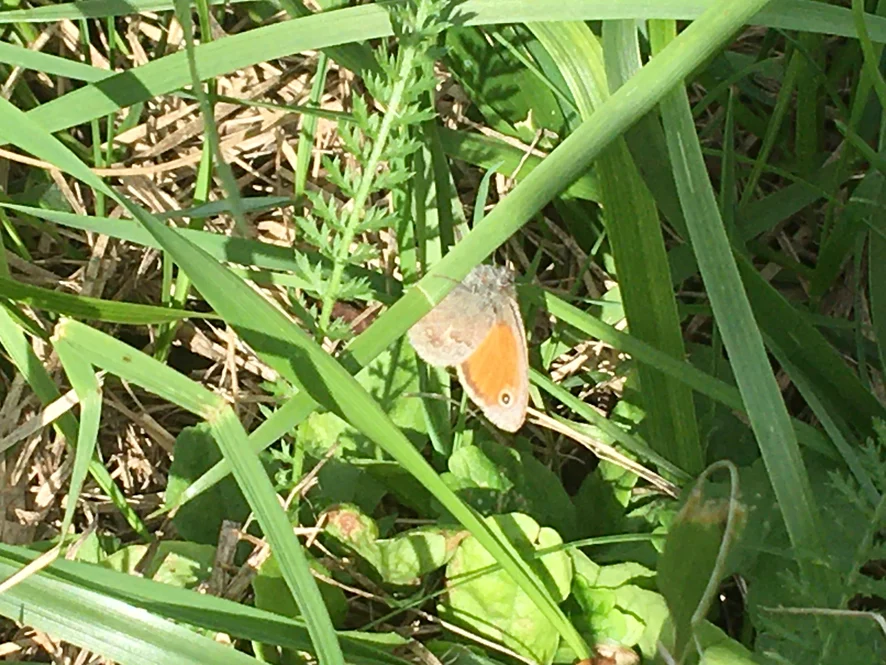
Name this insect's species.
Coenonympha pamphilus
